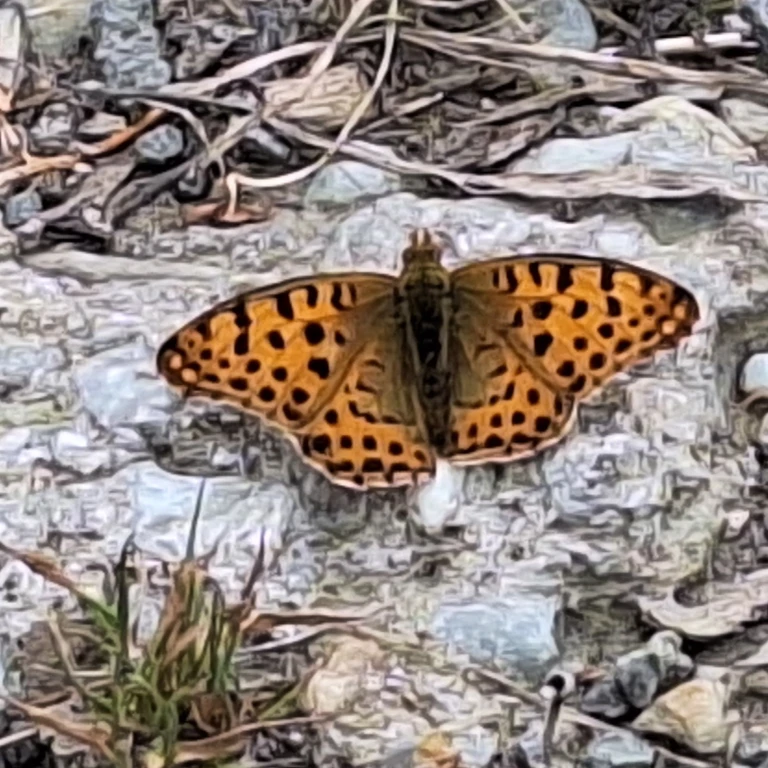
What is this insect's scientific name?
Issoria lathonia
